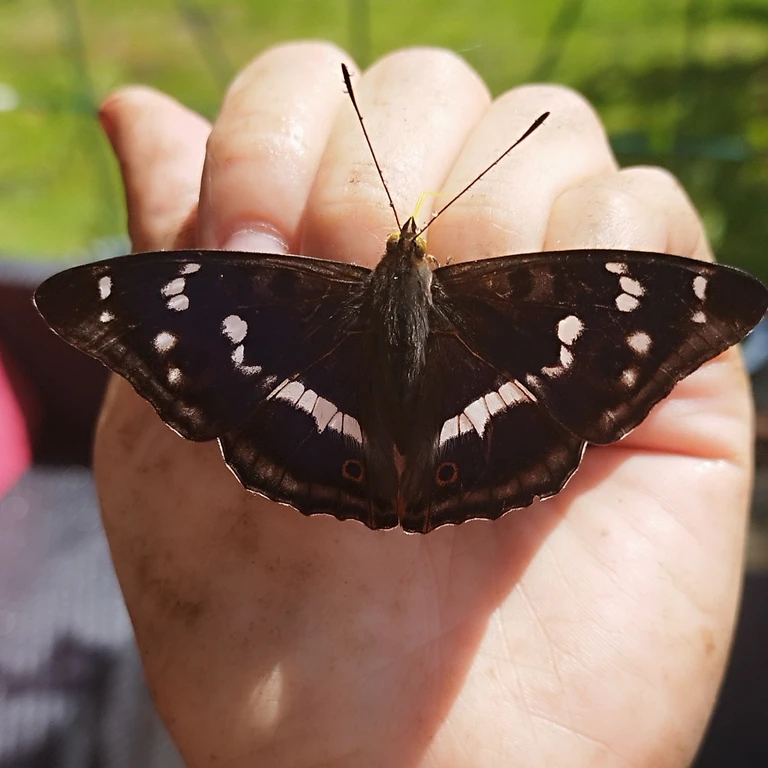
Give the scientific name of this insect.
Apatura iris
